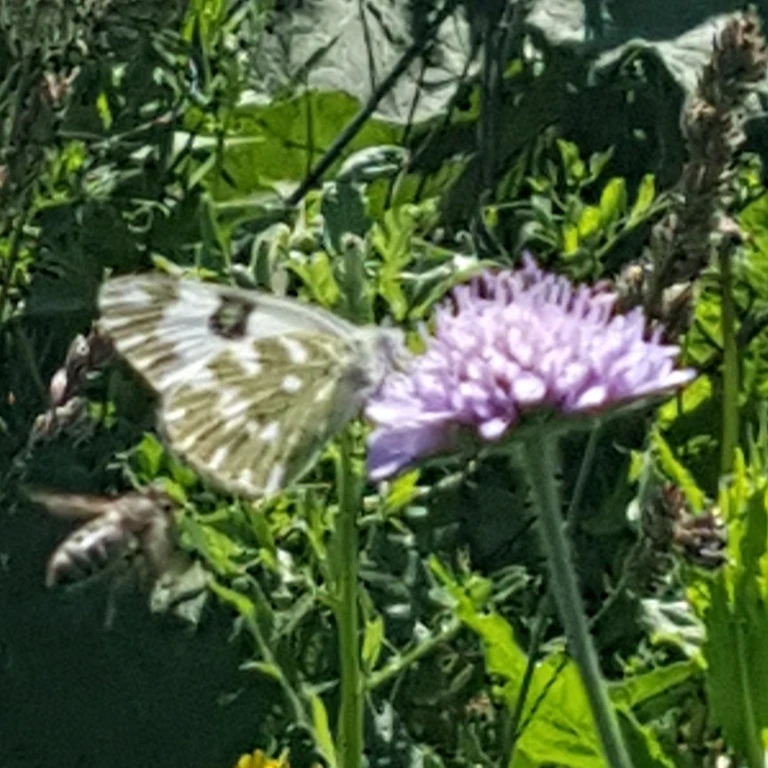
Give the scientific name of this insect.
Pontia edusa
